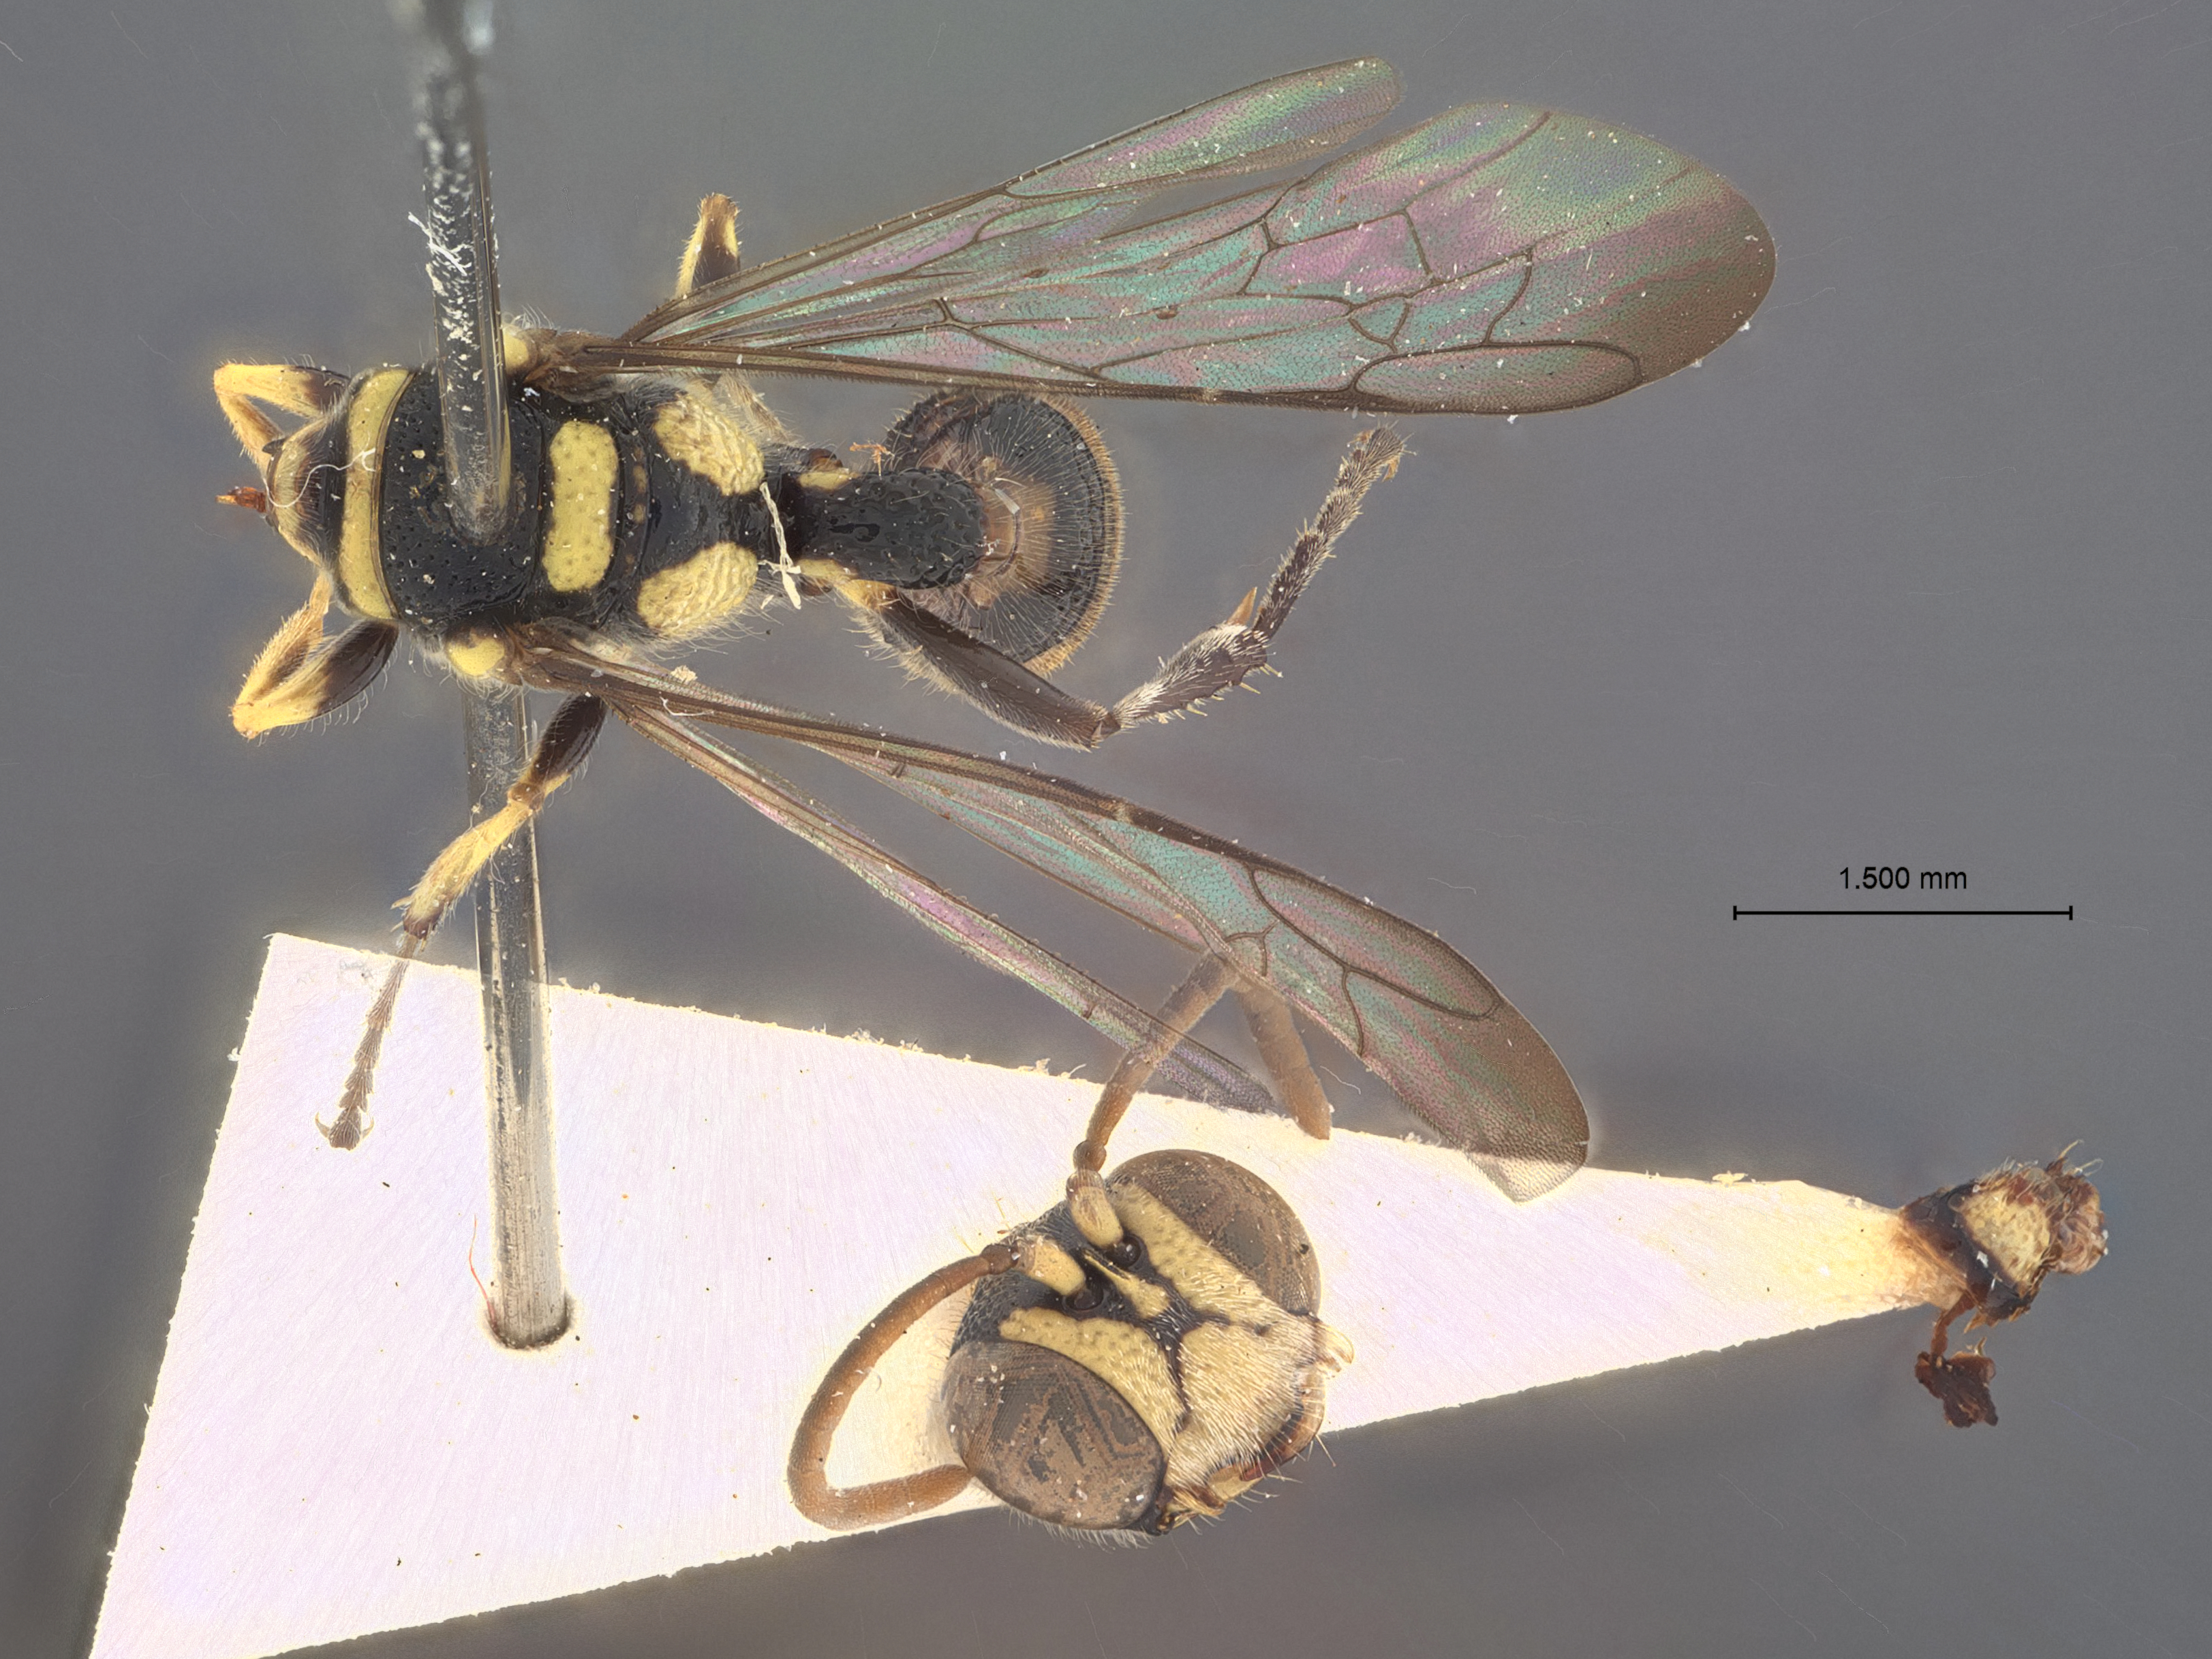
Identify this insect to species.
Cerceris specifica
